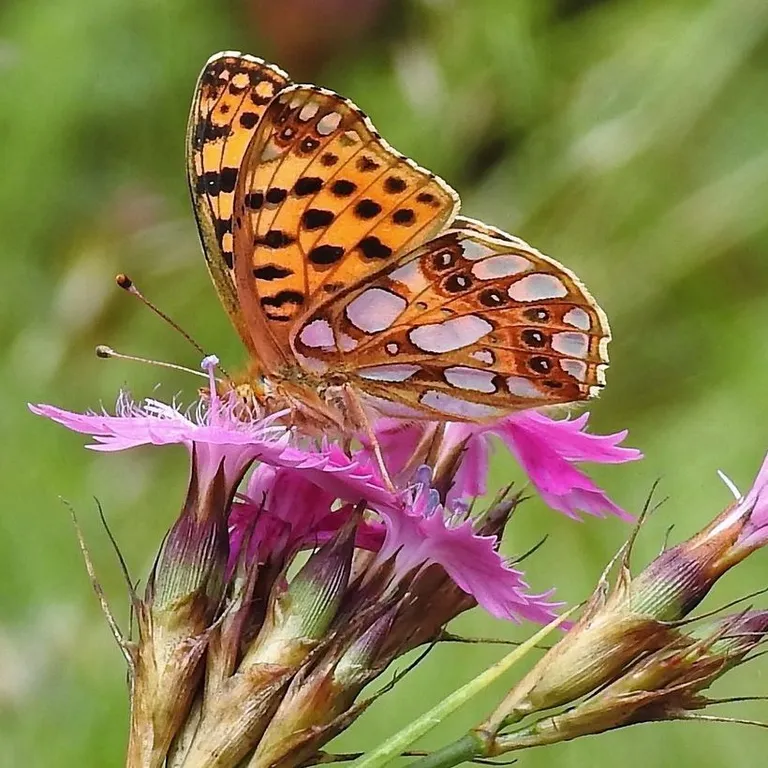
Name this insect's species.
Issoria lathonia
